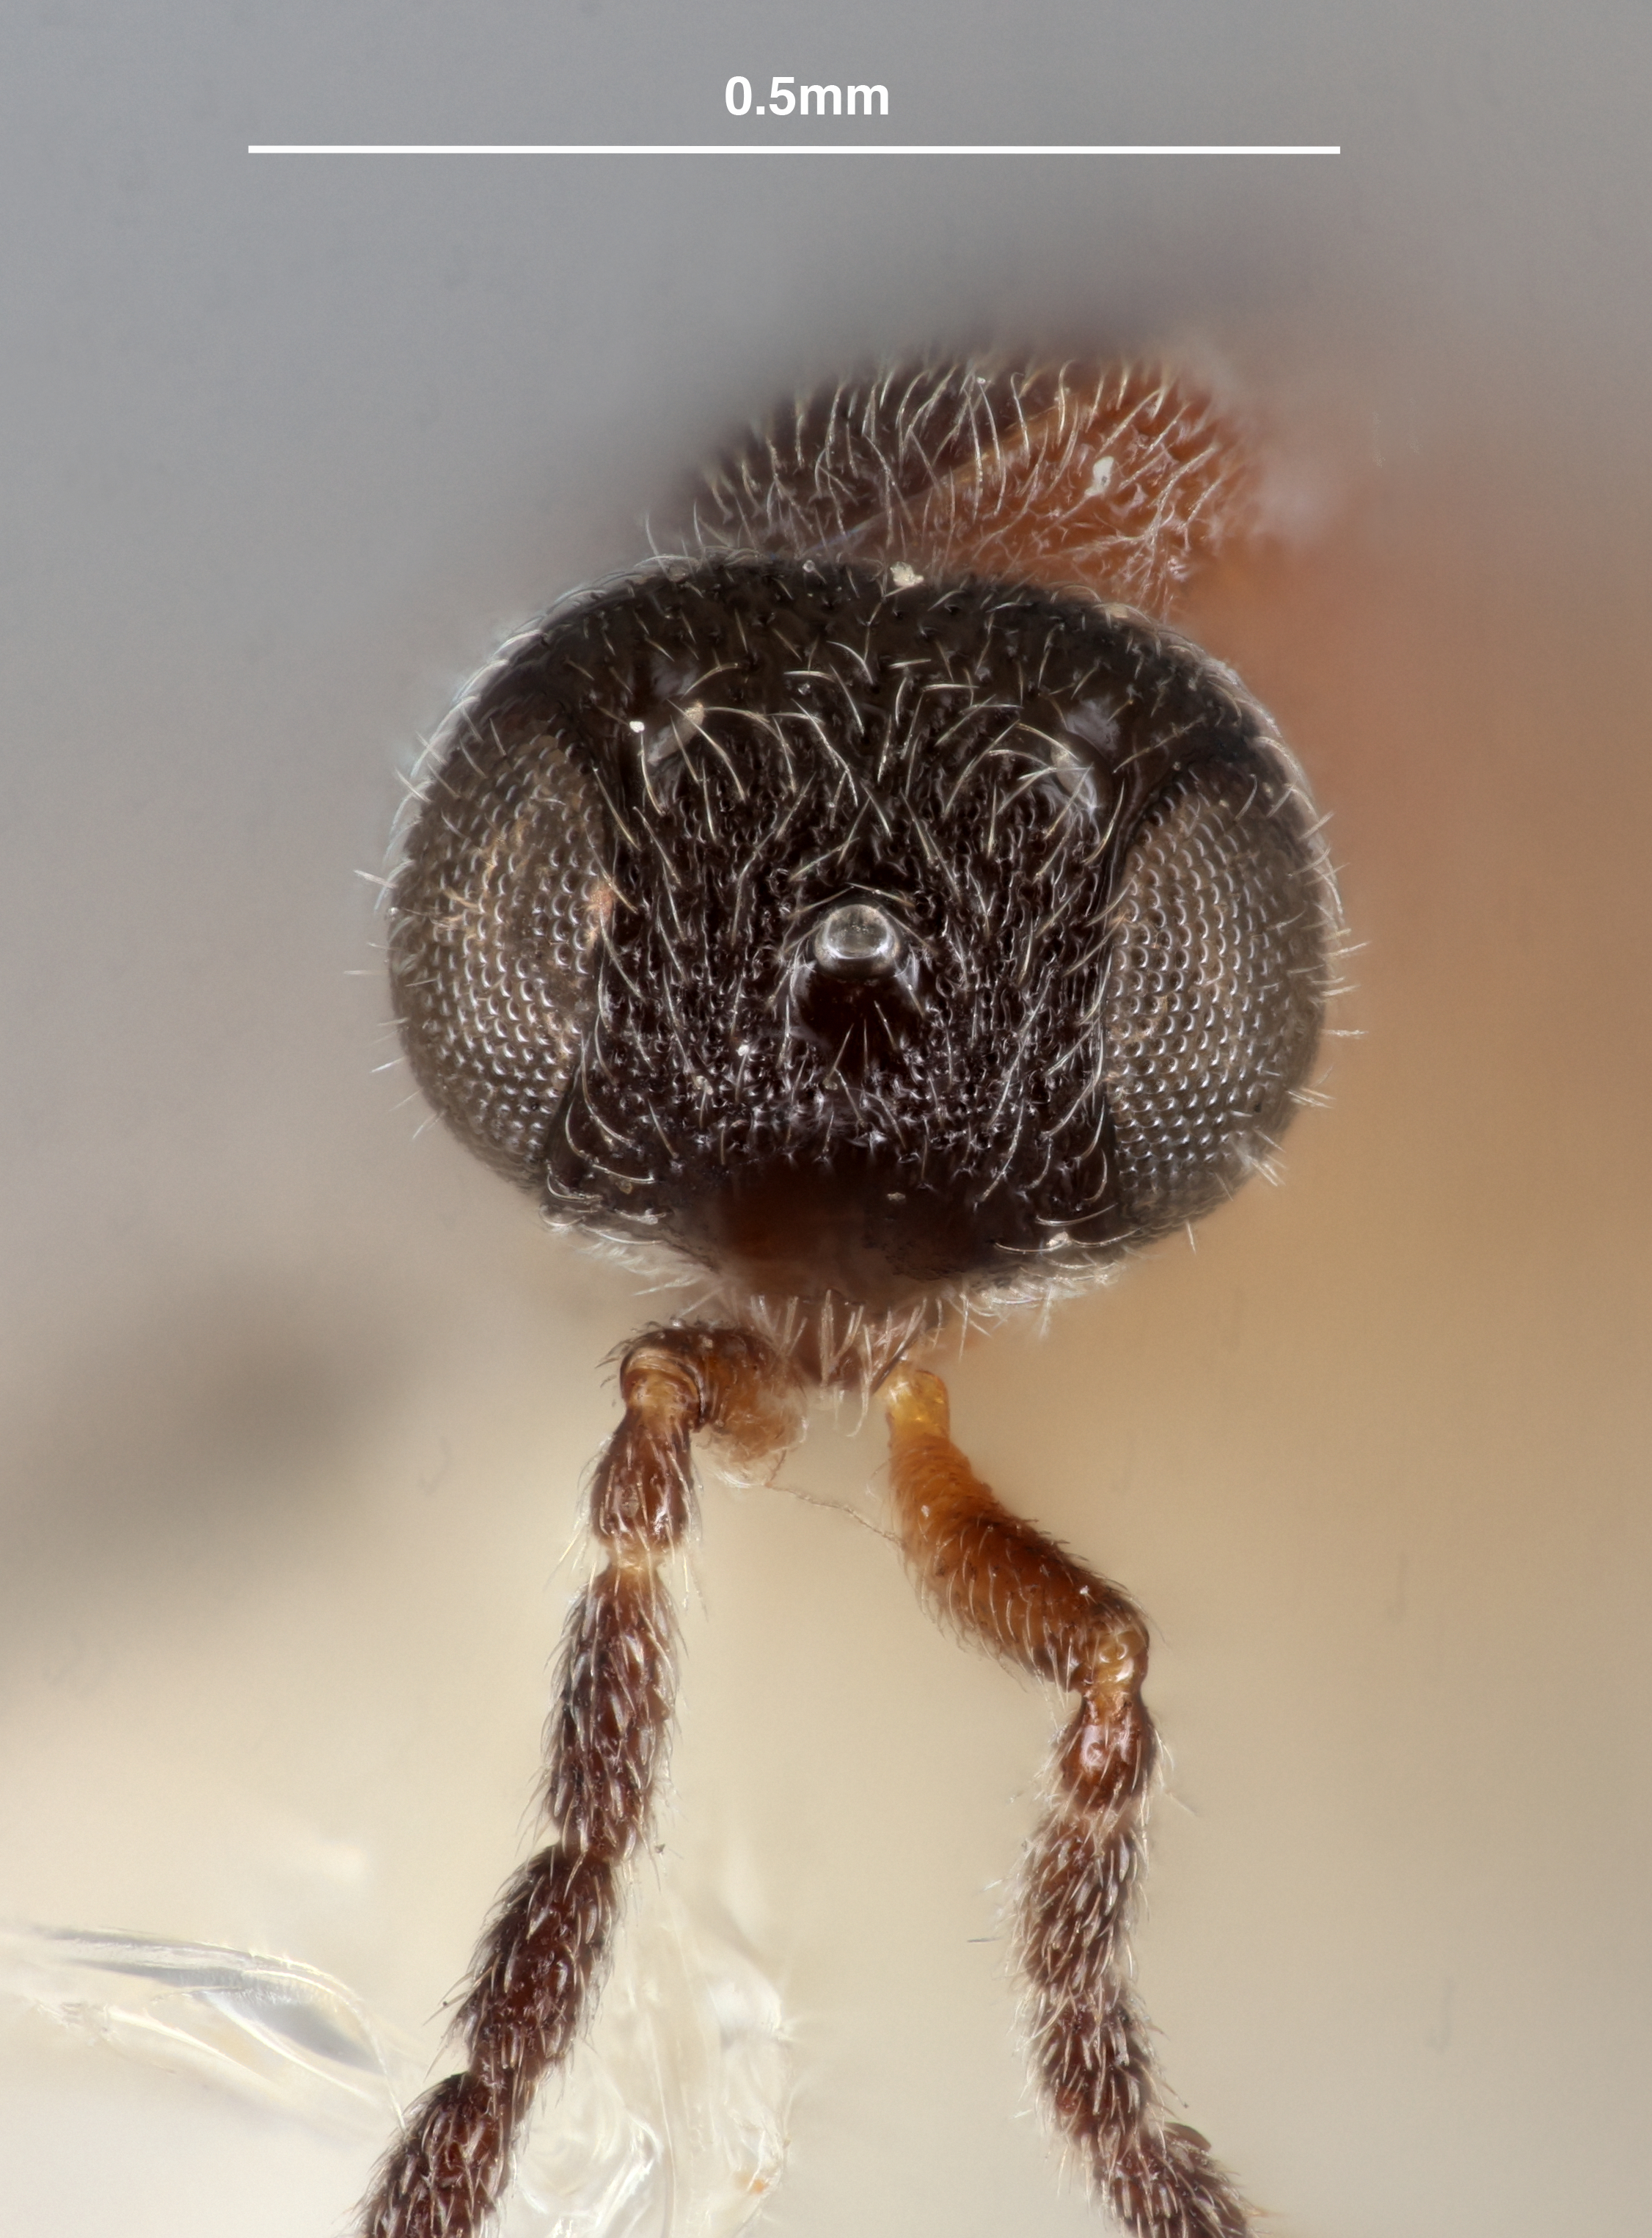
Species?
Paridris karnatakensis
